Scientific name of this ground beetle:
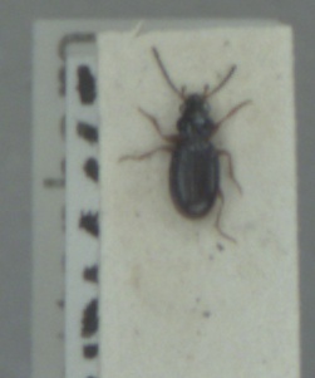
Bembidion gilvipes
